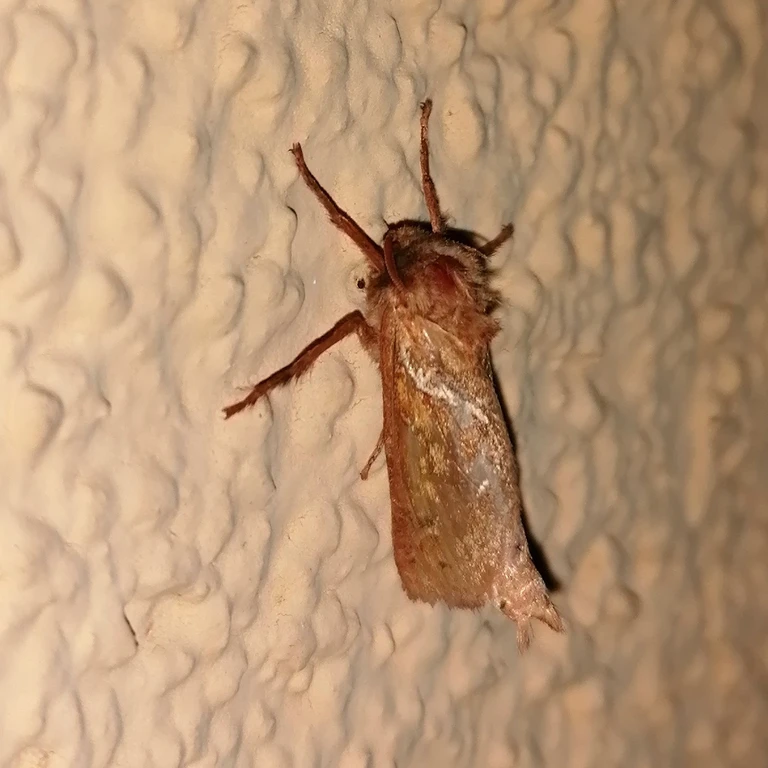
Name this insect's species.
Triodia sylvina
